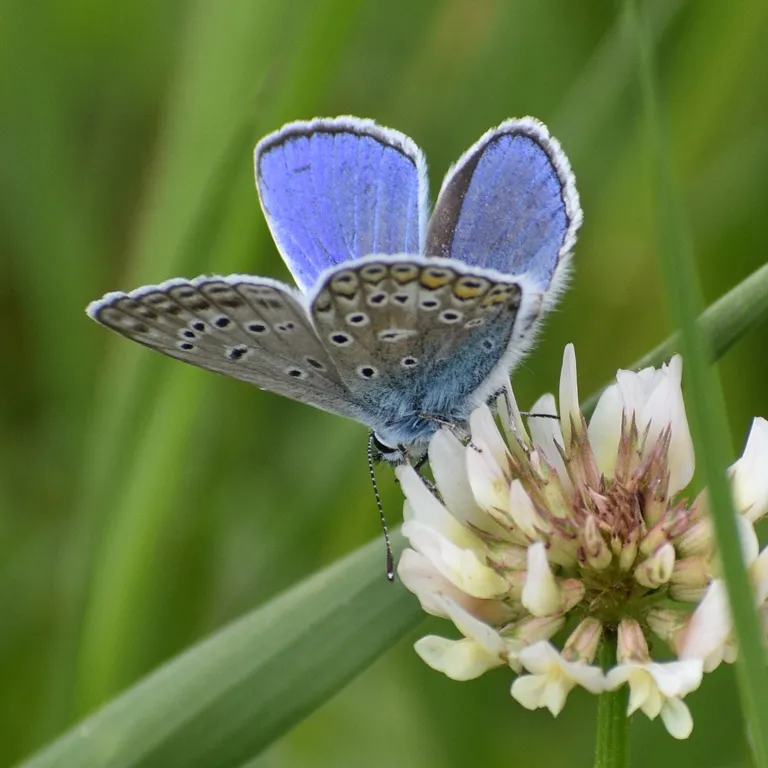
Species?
Polyommatus icarus
